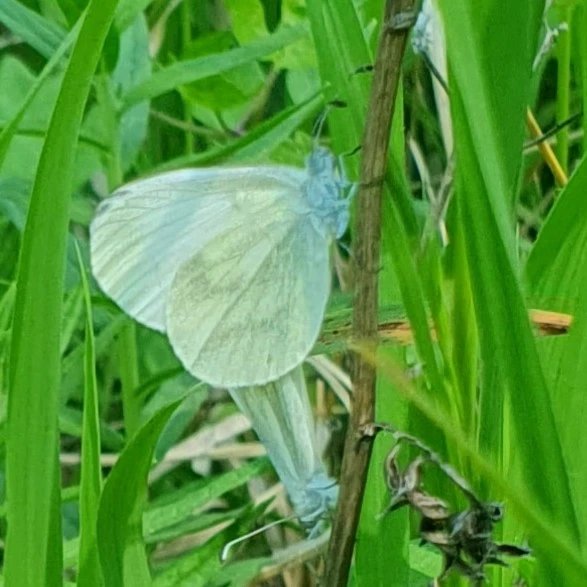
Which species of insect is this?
Leptidea sinapis/juvernica
